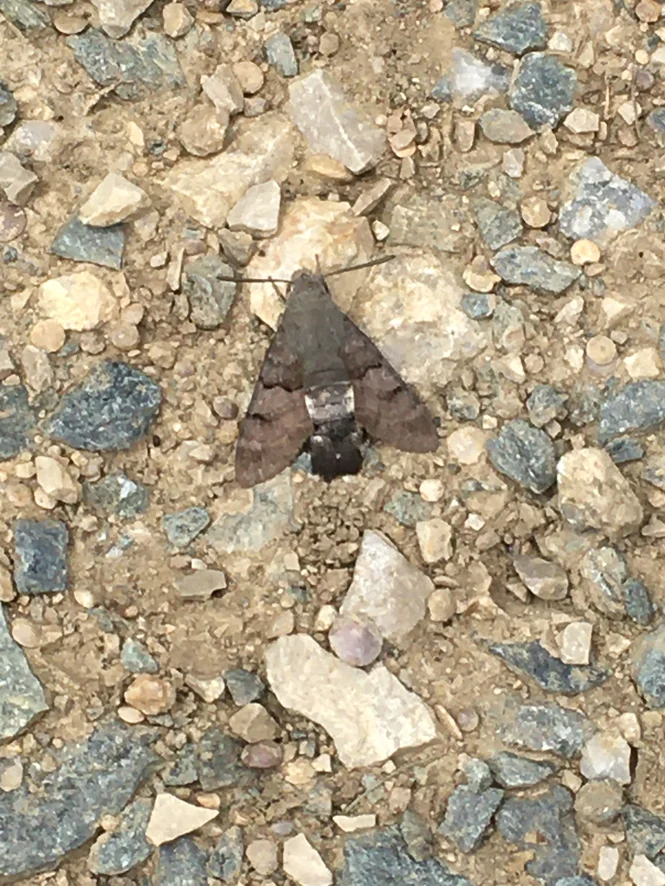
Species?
Macroglossum stellatarum
